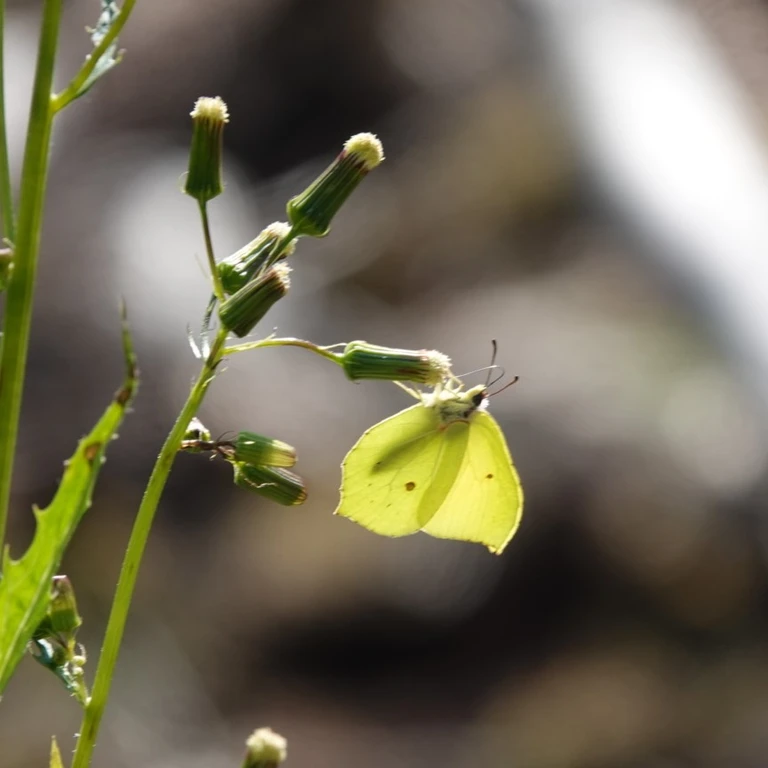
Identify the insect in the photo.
Gonepteryx rhamni
